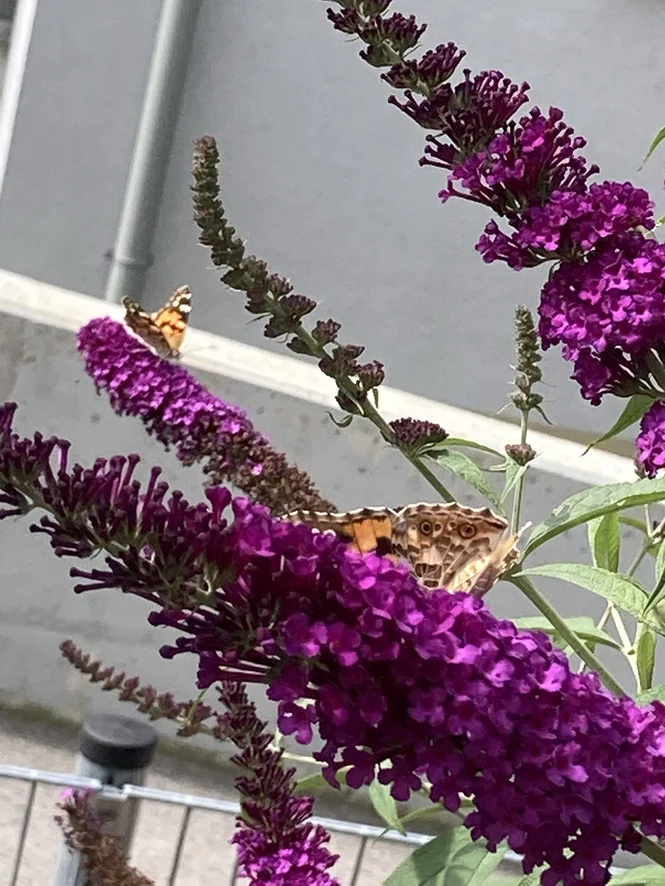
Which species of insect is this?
Vanessa cardui
